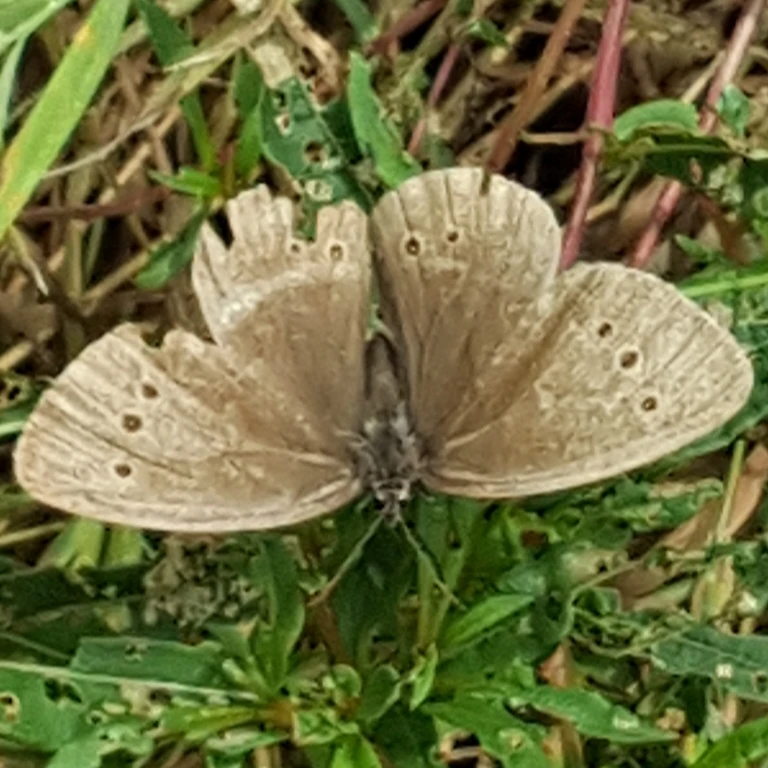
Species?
Aphantopus hyperantus
